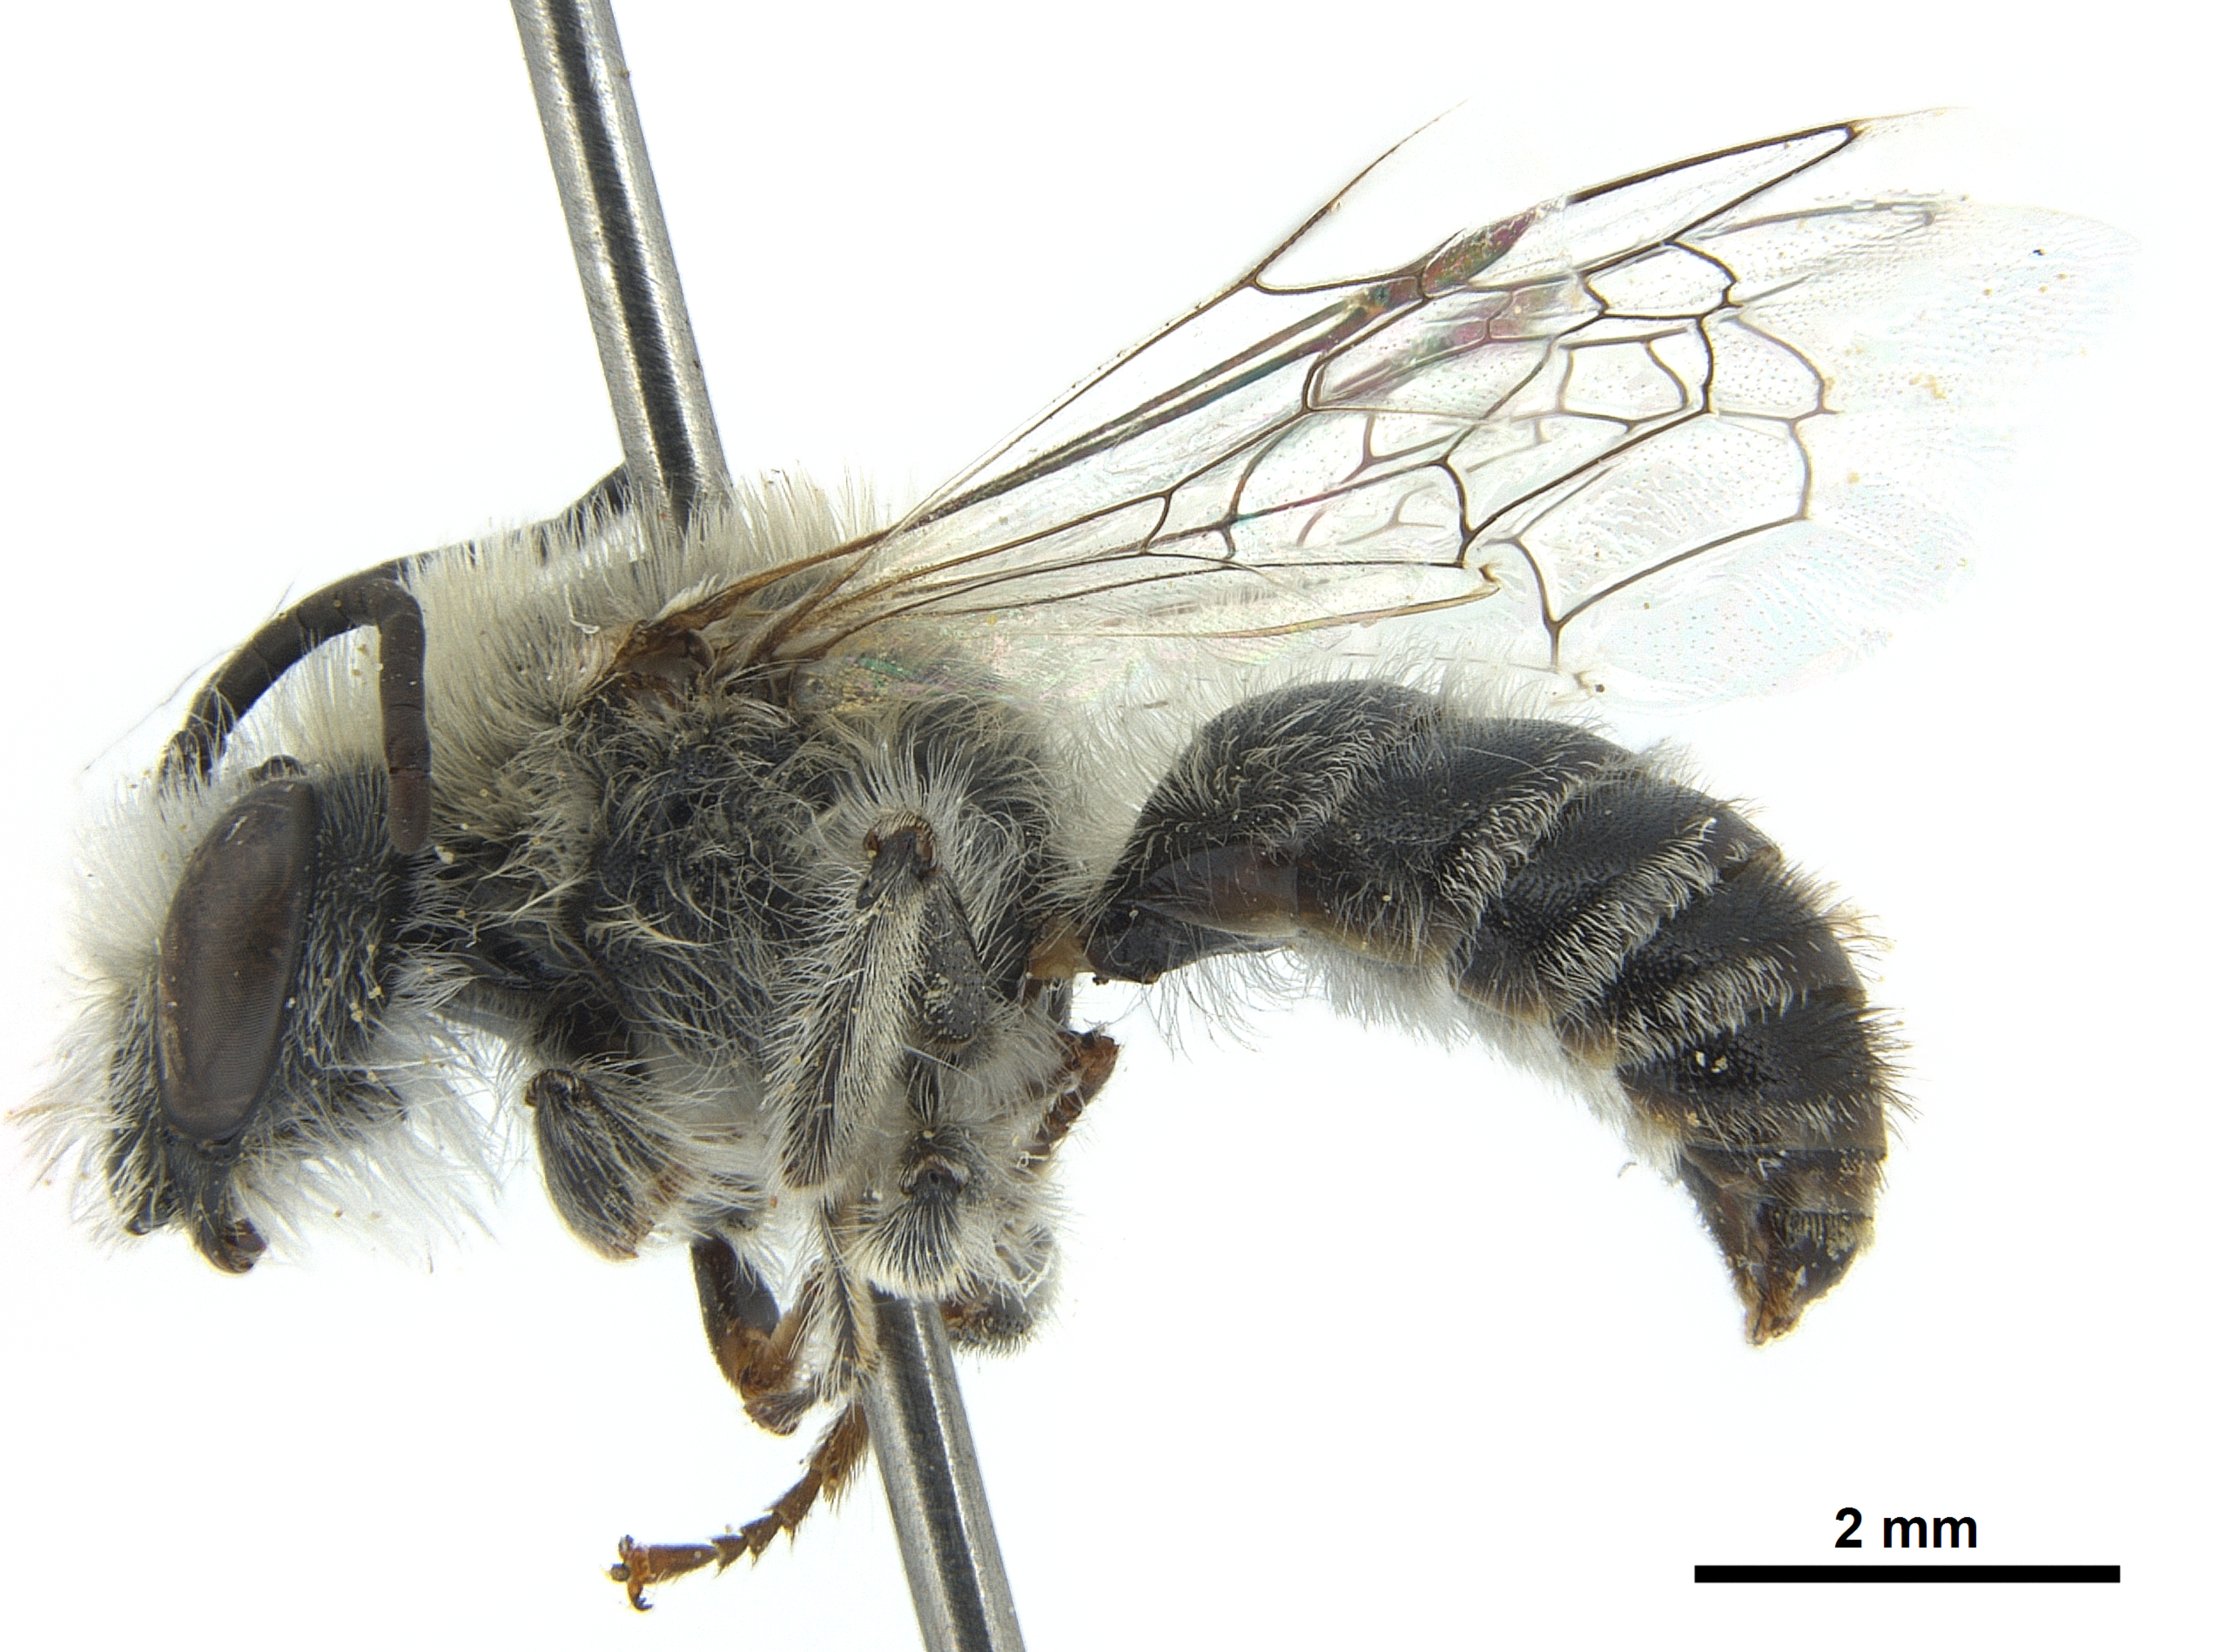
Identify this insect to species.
Lonchopria robertsi
